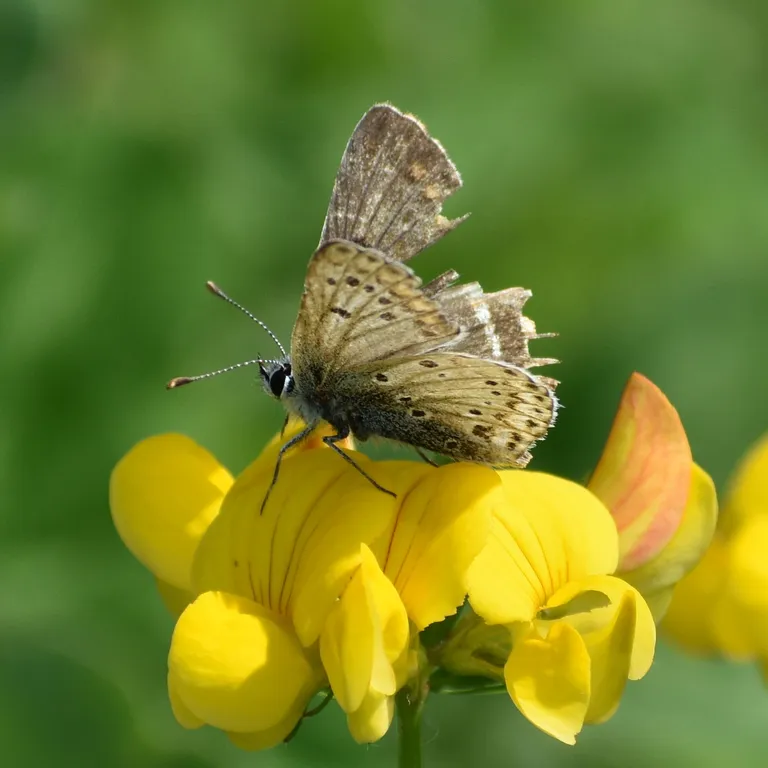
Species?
Aricia agestis/artaxerxes
